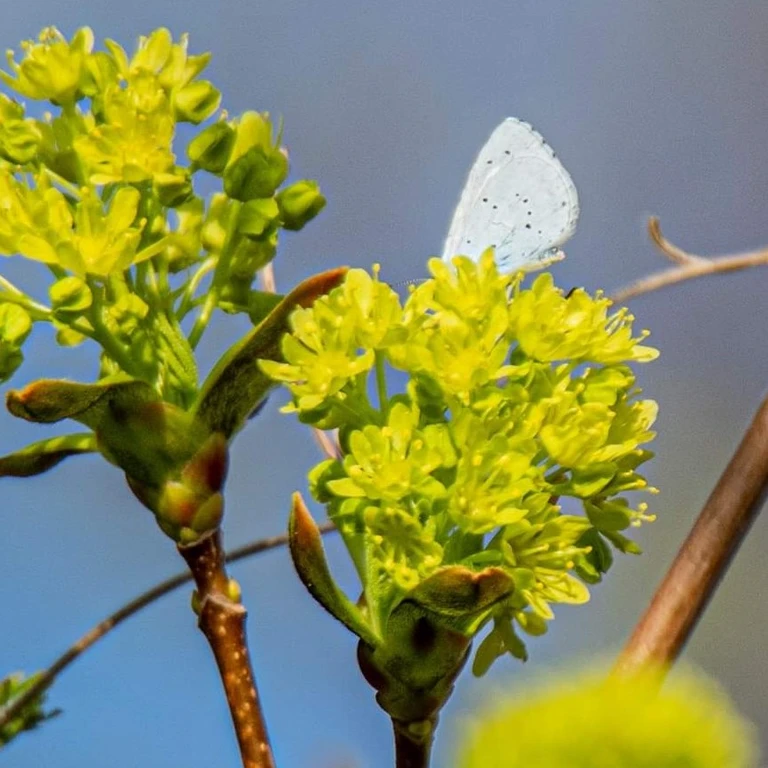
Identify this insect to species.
Celastrina argiolus
